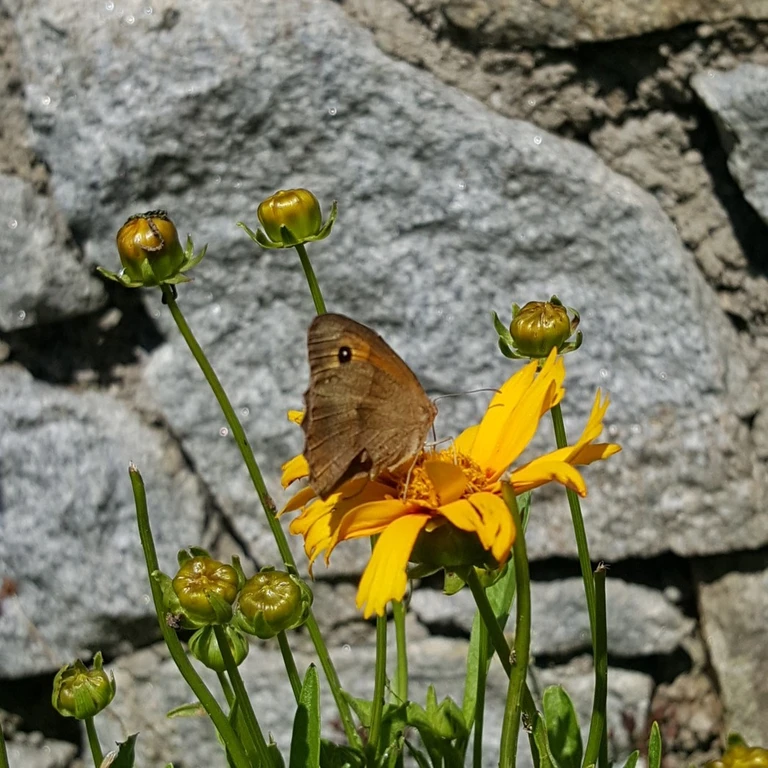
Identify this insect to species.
Maniola jurtina
